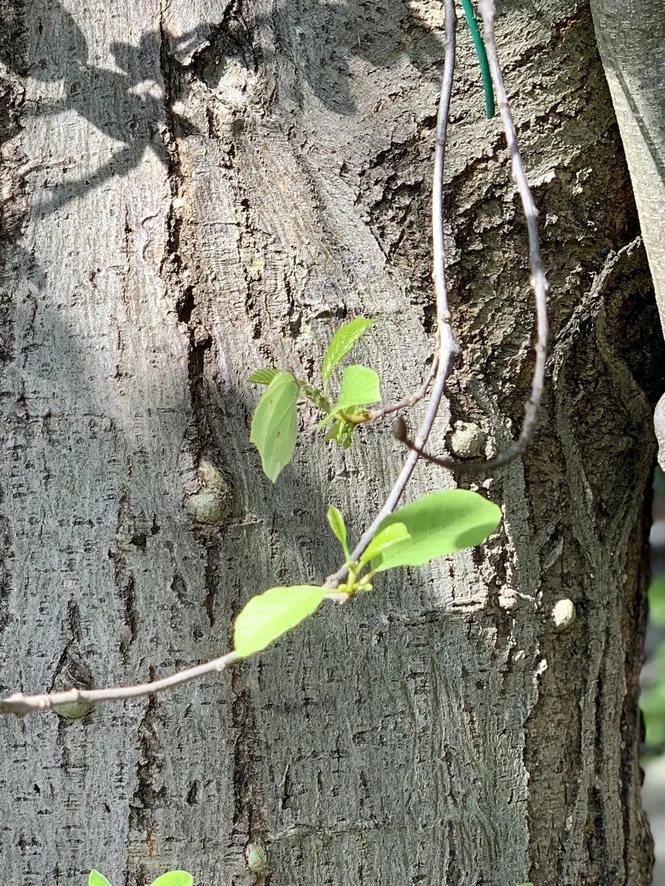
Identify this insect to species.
Gonepteryx rhamni
